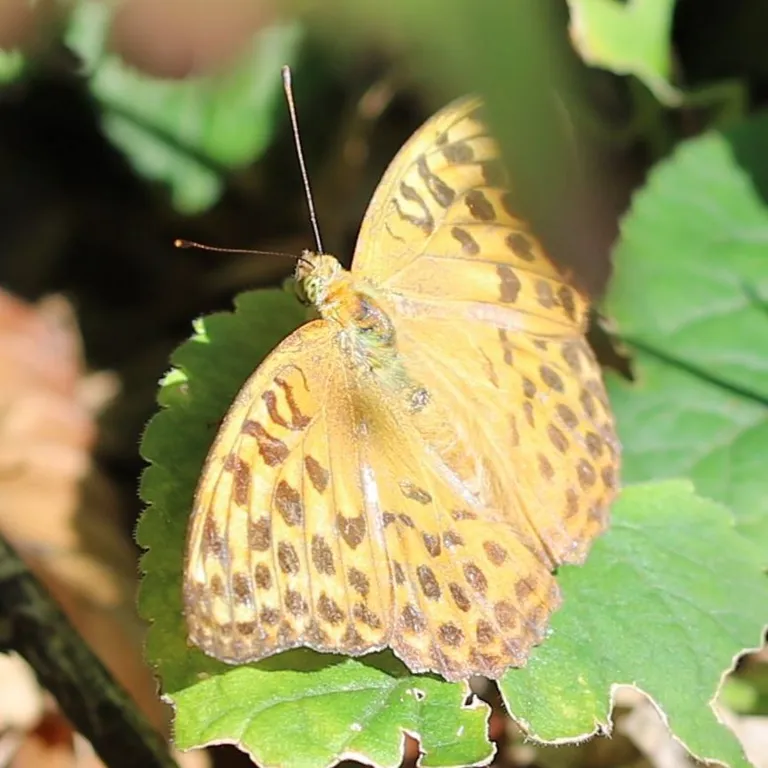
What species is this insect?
Argynnis paphia
